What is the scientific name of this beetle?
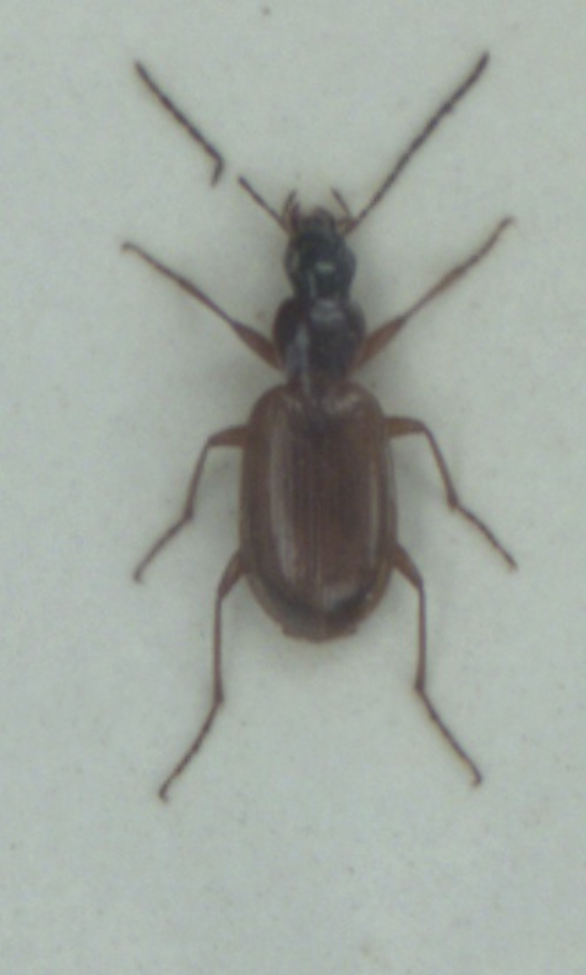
Agonum thoreyi
